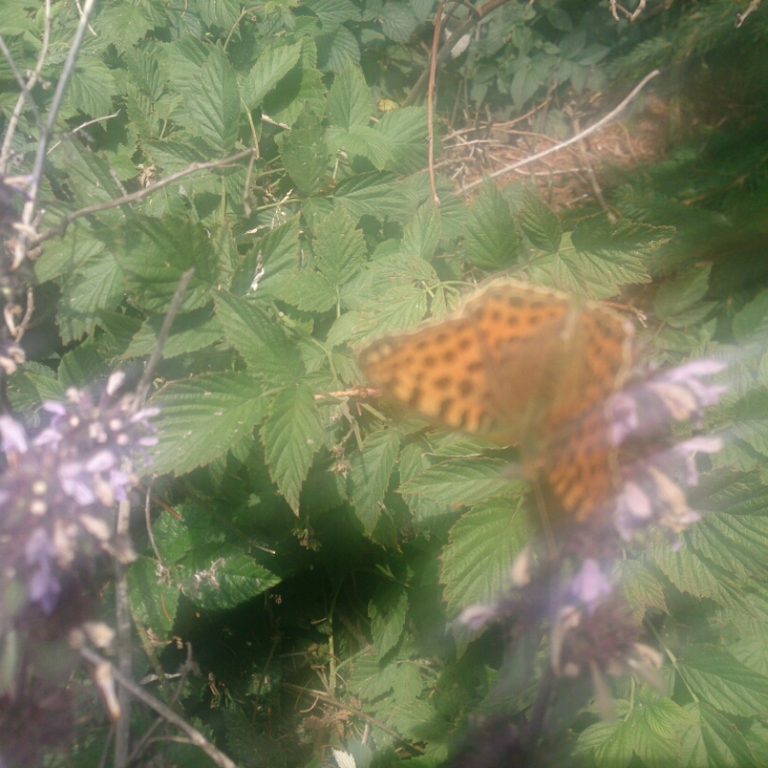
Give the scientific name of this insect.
Issoria lathonia
